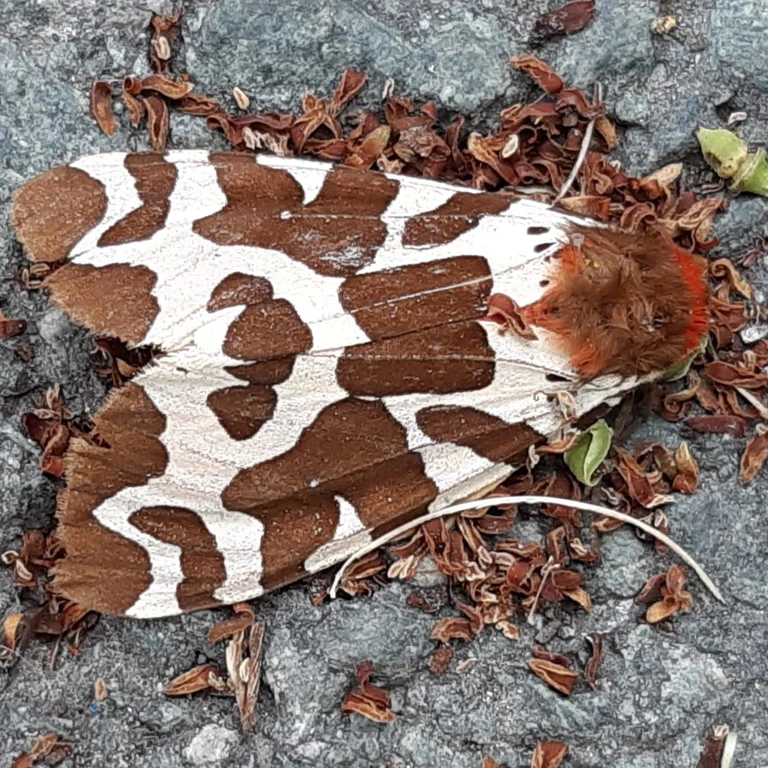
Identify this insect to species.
Arctia caja
